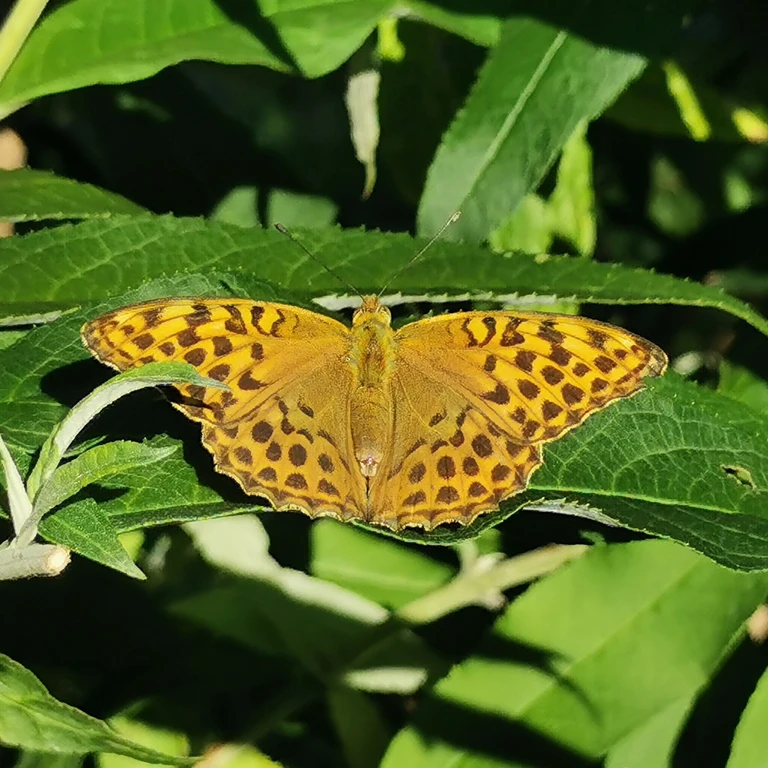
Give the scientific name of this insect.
Argynnis paphia
